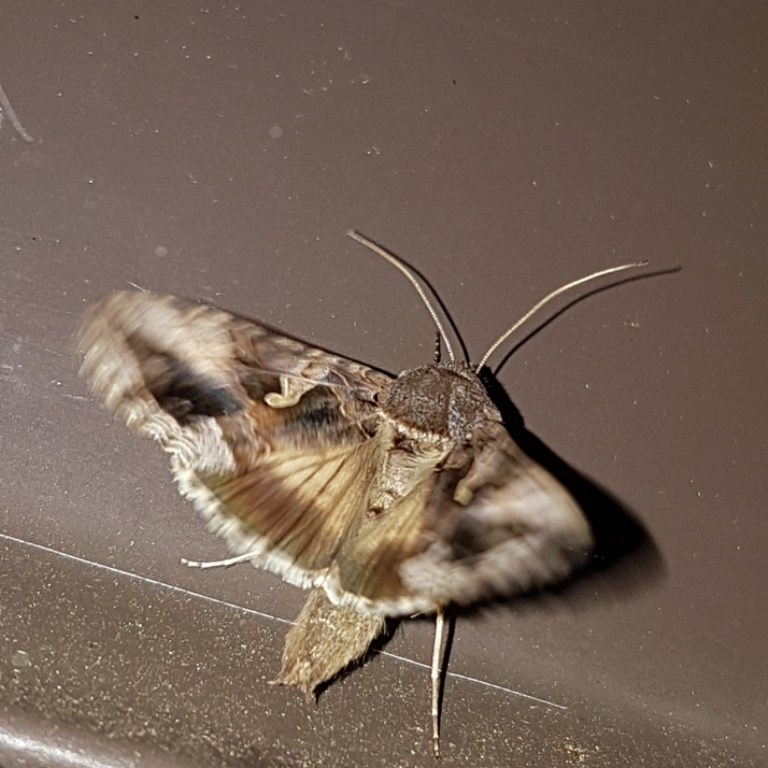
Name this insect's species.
Autographa gamma
